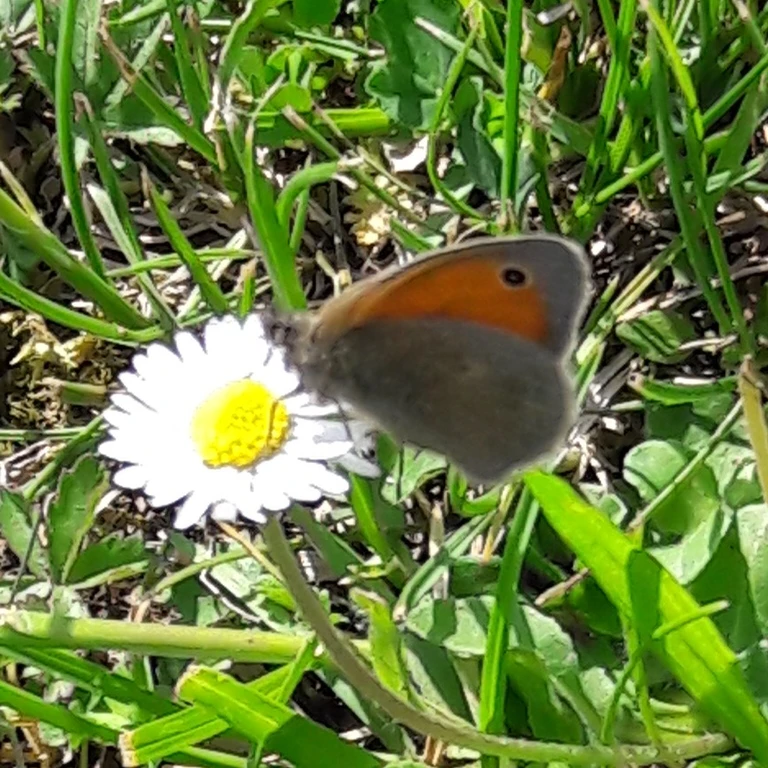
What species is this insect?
Coenonympha pamphilus
